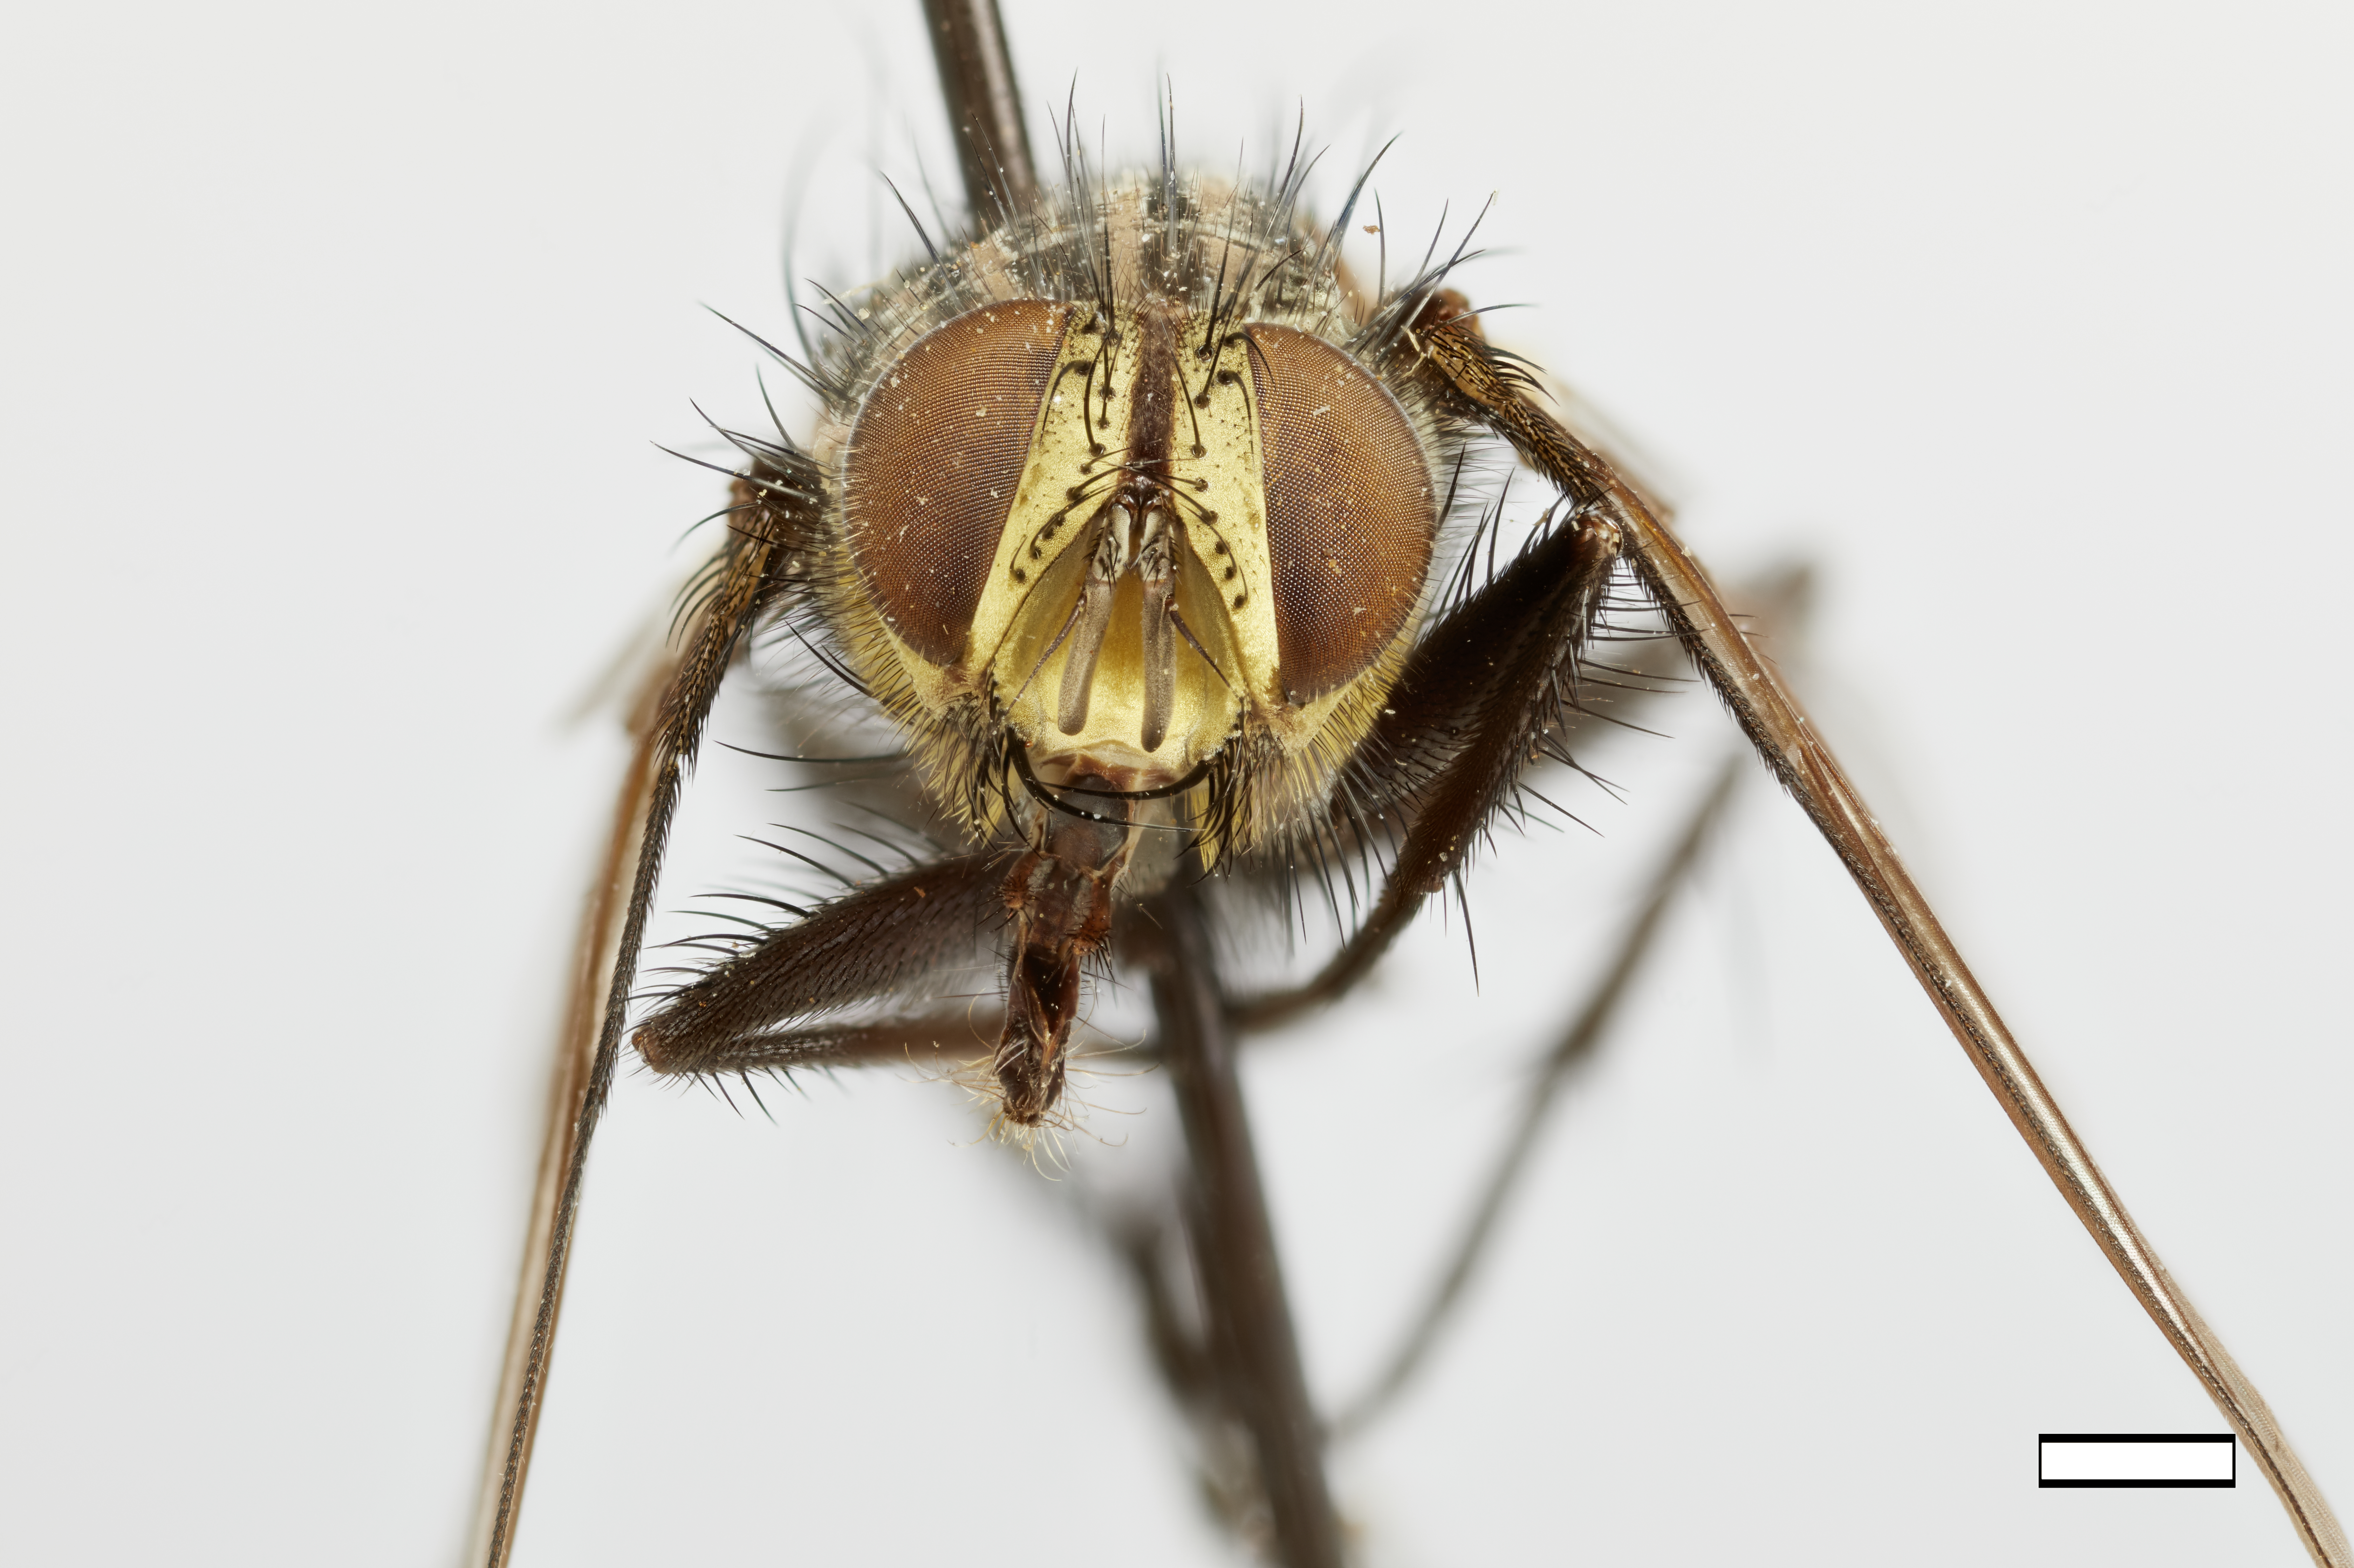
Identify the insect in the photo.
Orophorocera ocellaris
